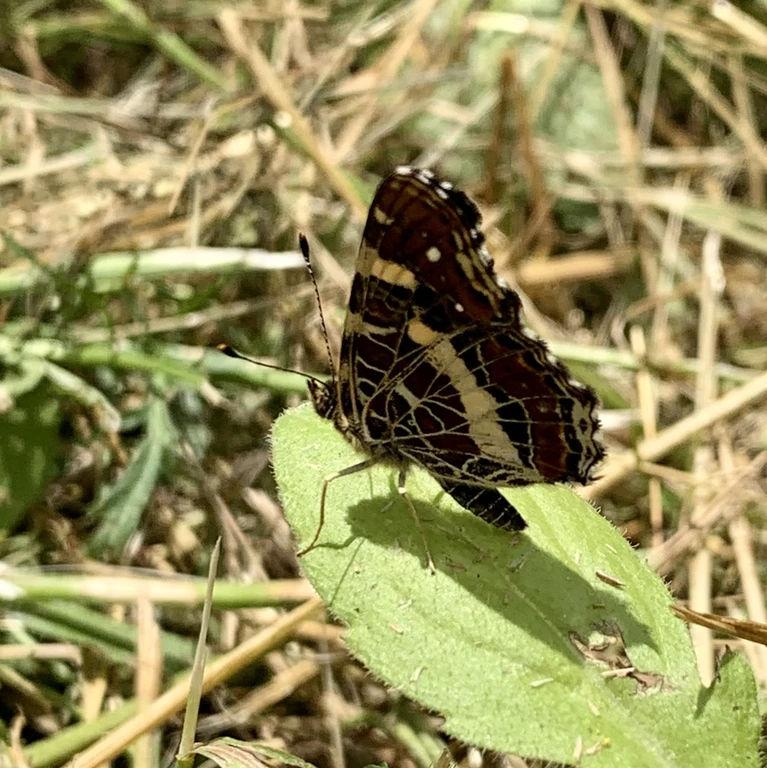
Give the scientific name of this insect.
Araschnia levana
